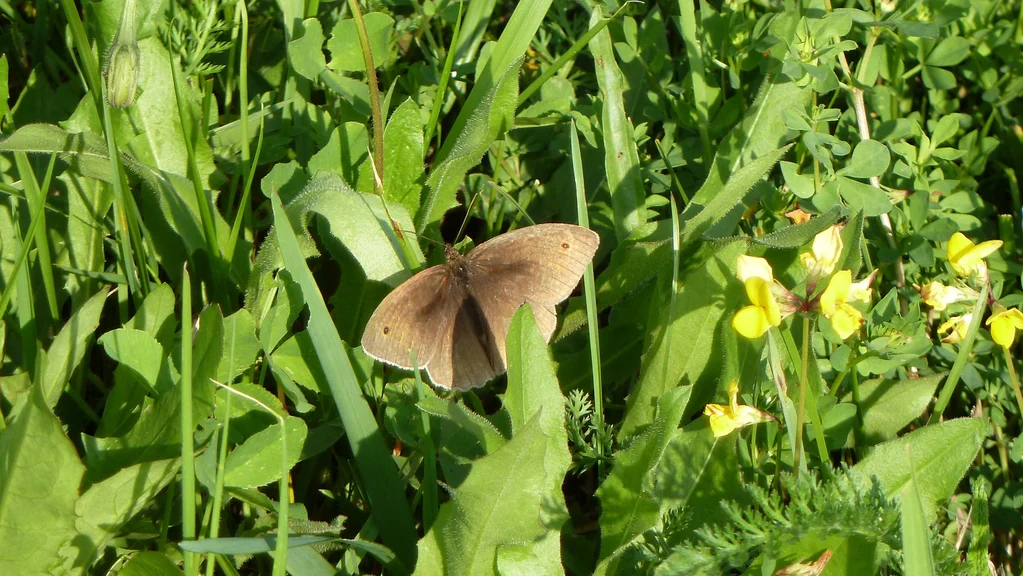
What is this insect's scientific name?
Maniola jurtina
